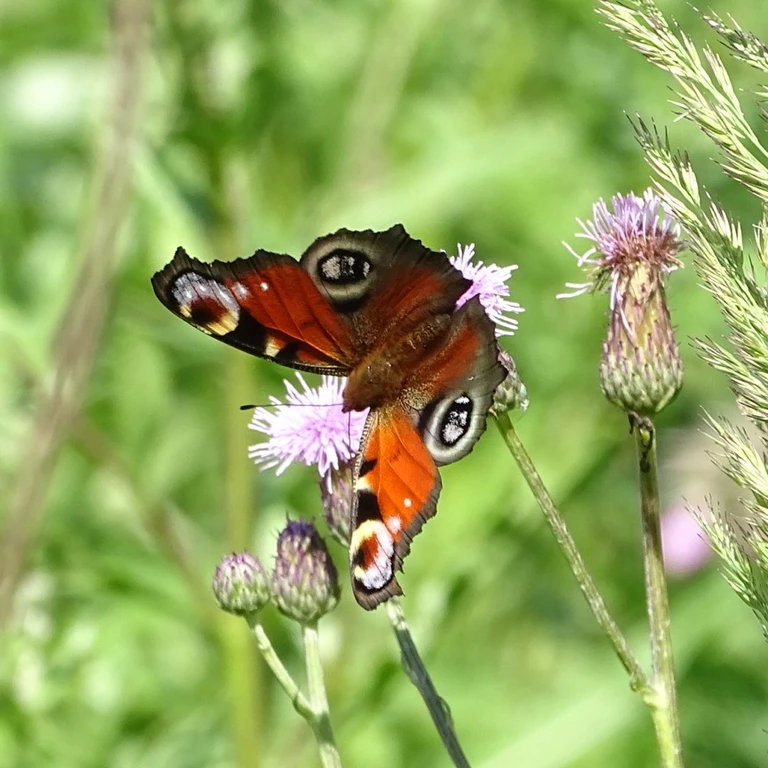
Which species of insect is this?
Aglais io
